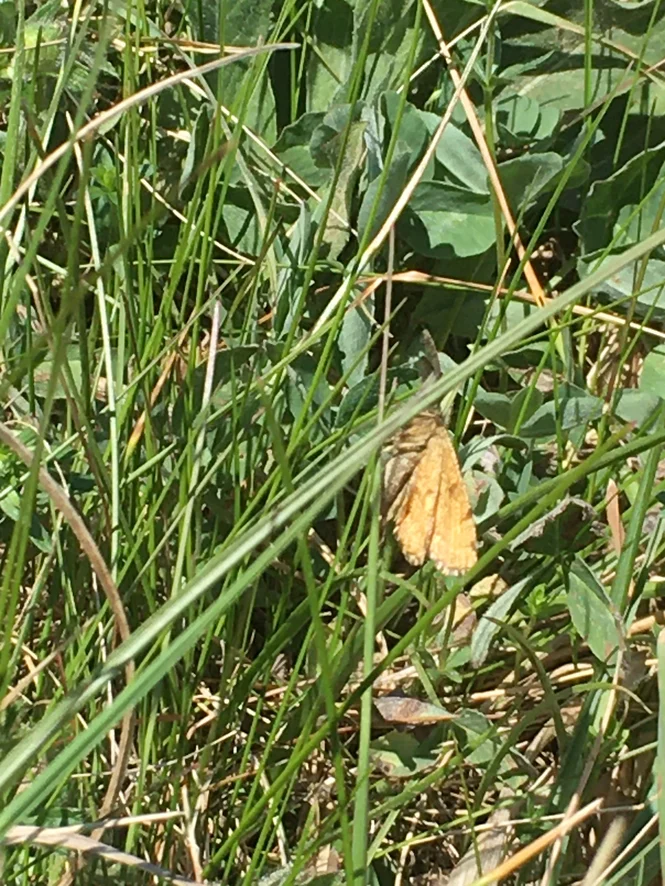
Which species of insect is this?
Ematurga atomaria
